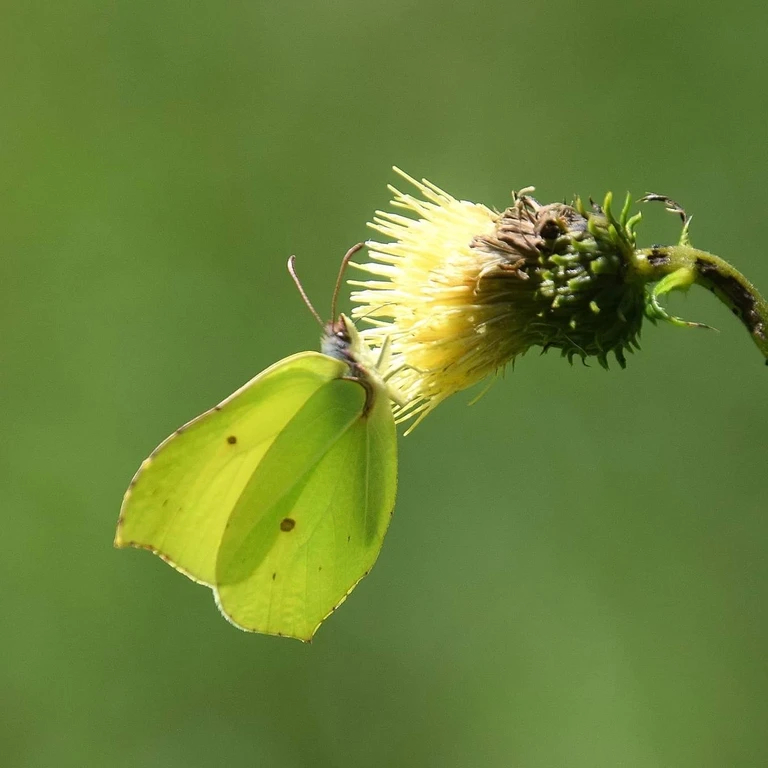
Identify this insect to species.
Gonepteryx rhamni
